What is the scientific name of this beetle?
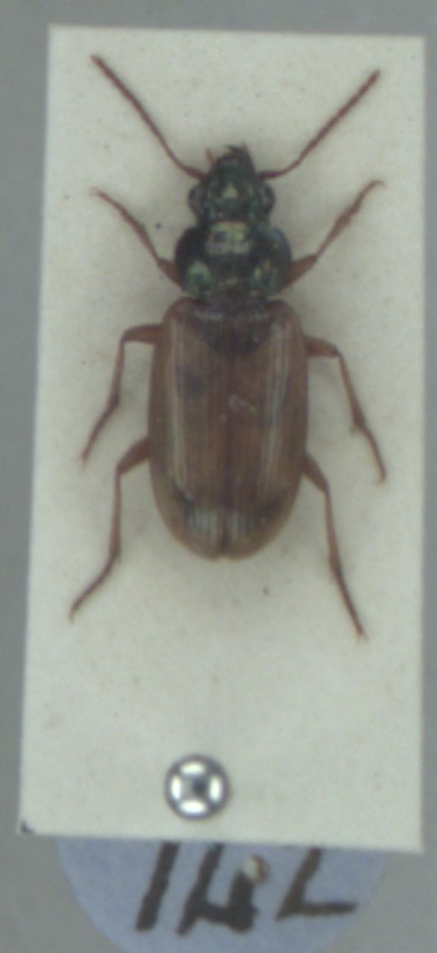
Pogonus luridipennis
